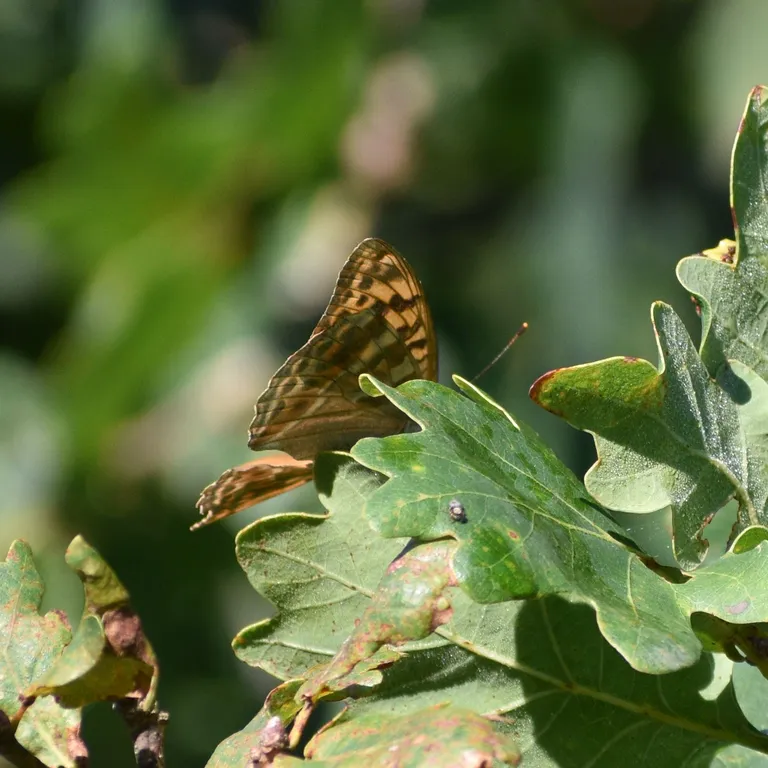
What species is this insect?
Argynnis paphia
